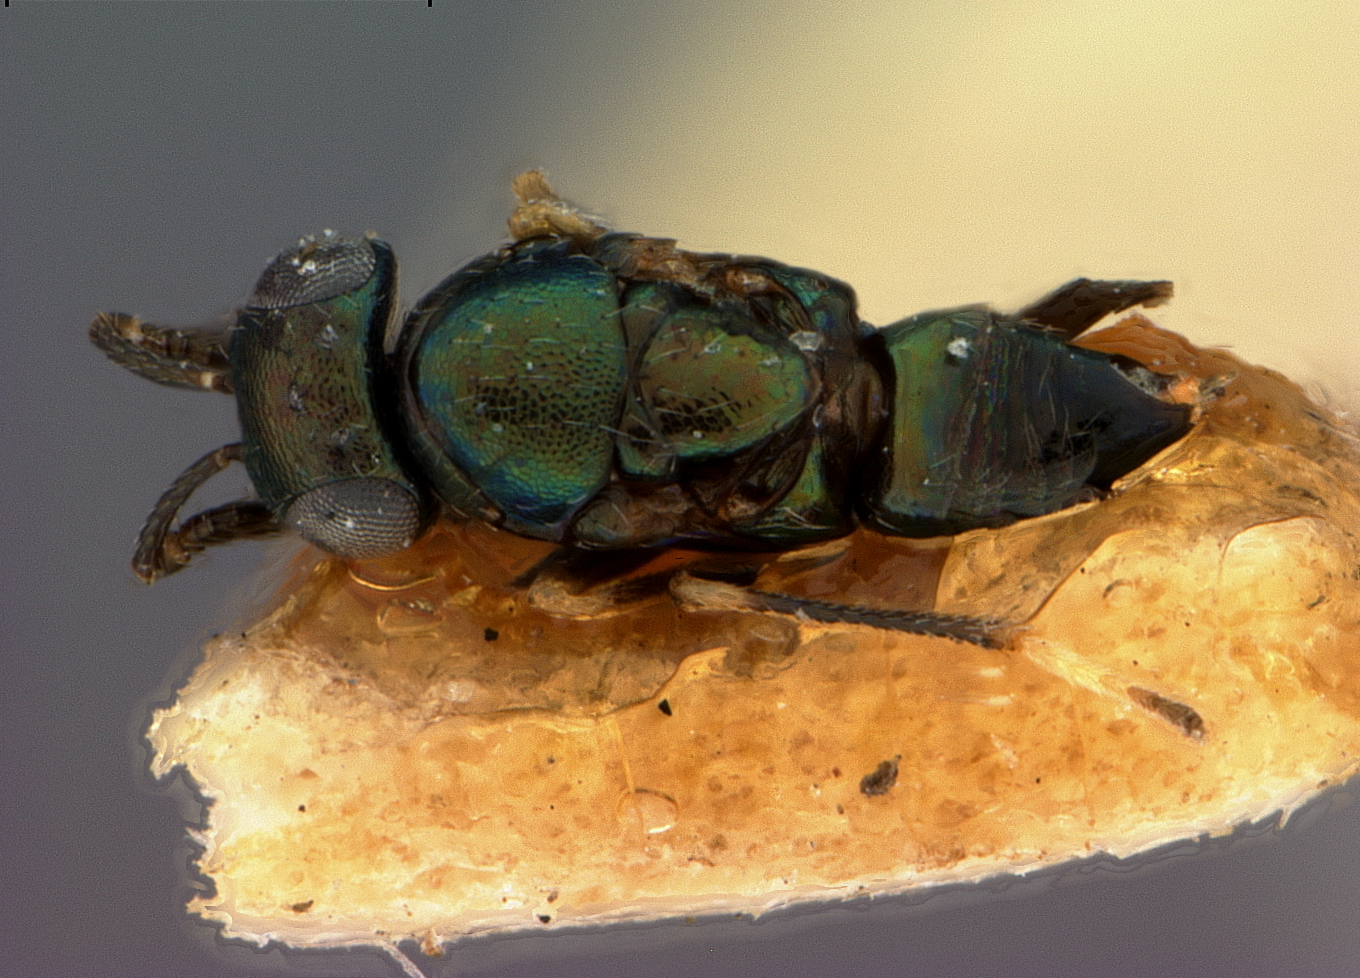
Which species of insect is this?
Tetralophiellus brevicollis
